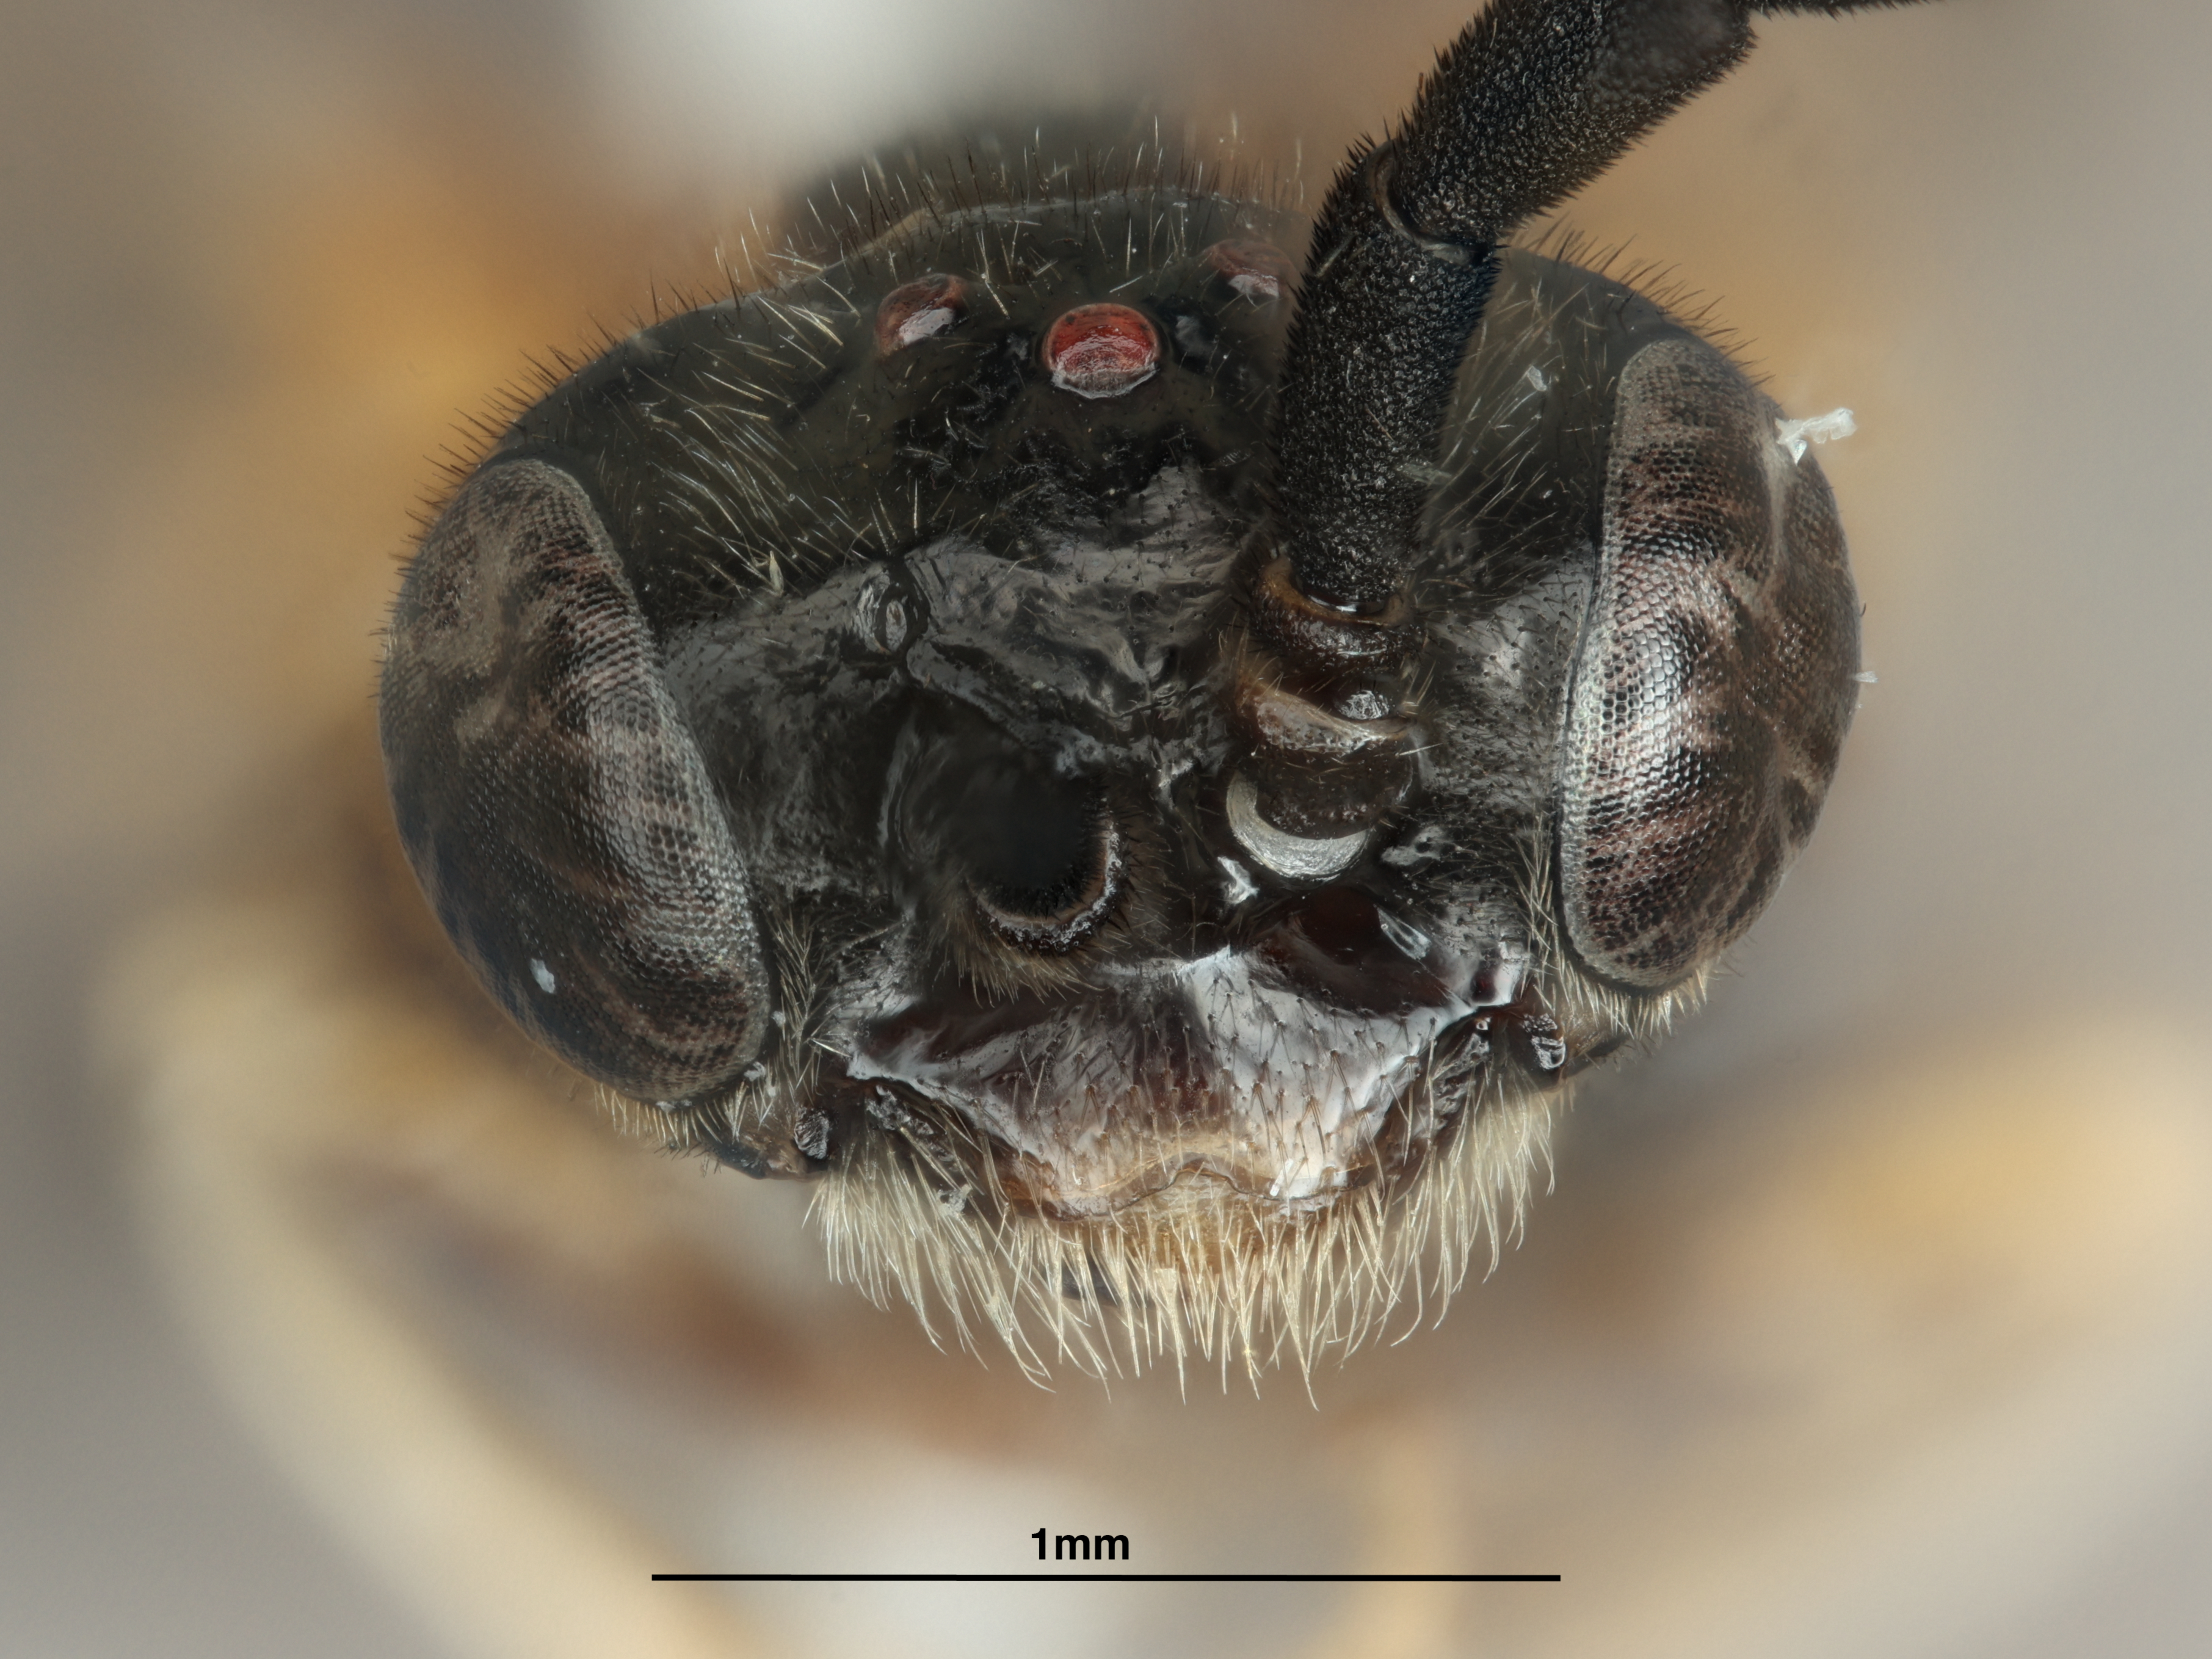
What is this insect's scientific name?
Eustromboceros arizonicus
